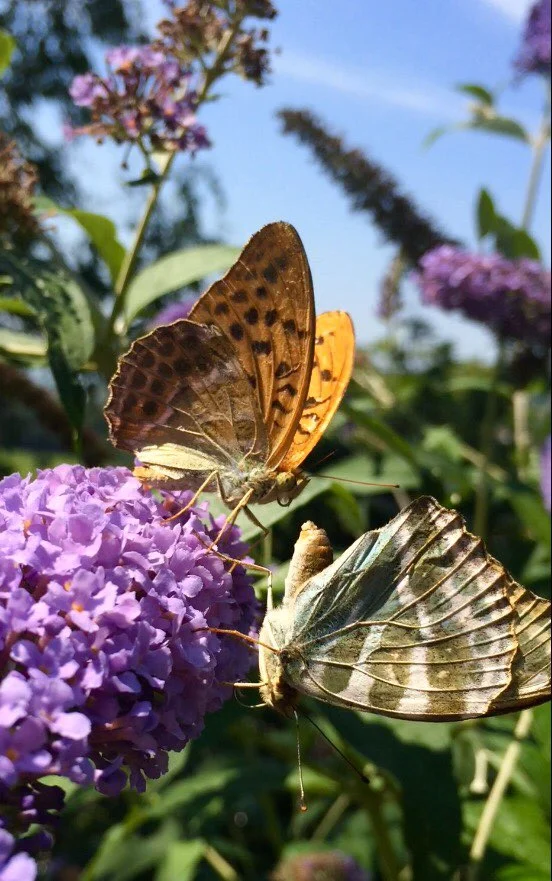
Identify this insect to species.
Argynnis paphia
